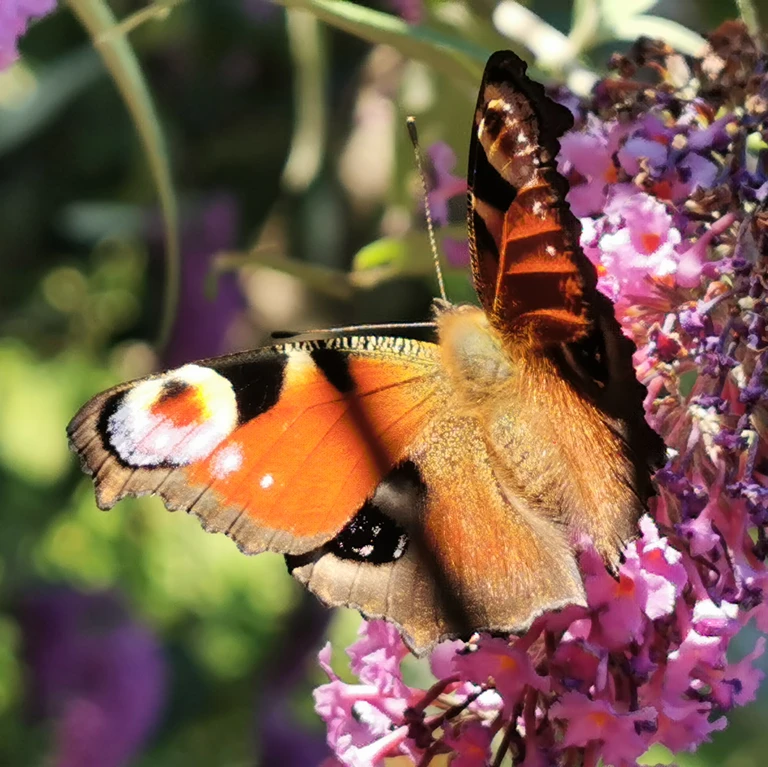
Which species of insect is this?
Aglais io
